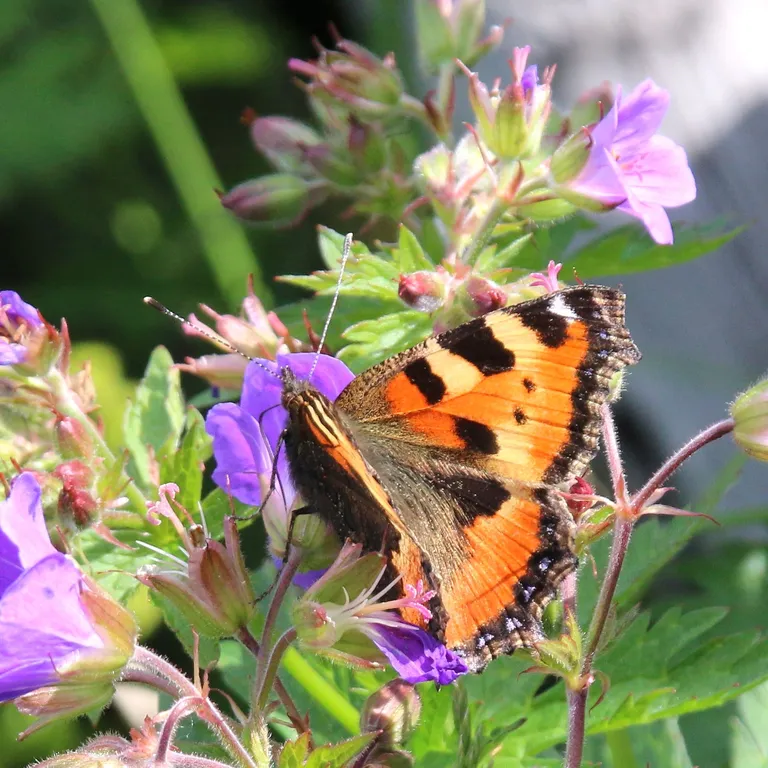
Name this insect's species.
Aglais urticae
